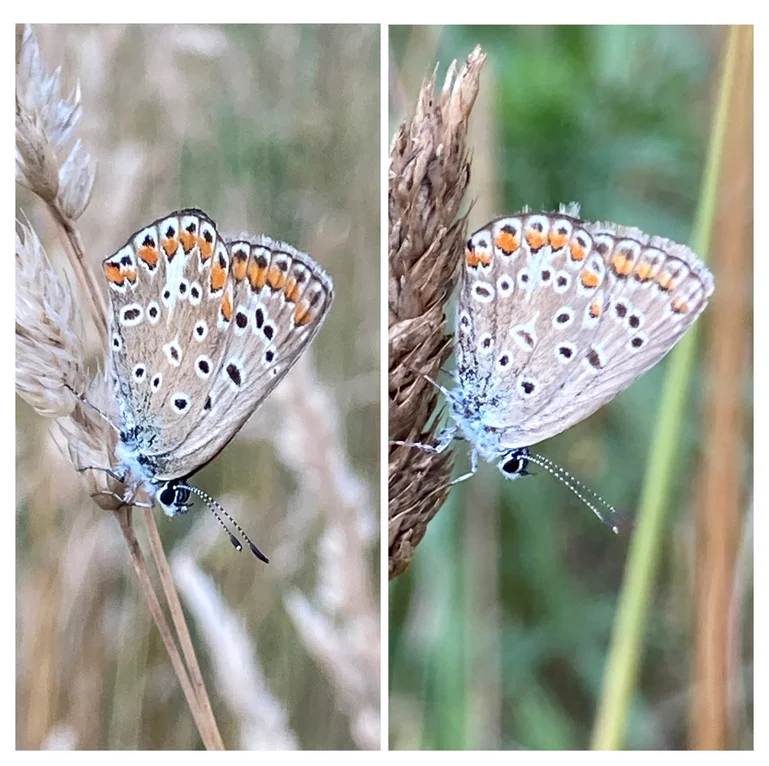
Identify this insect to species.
Polyommatus icarus
